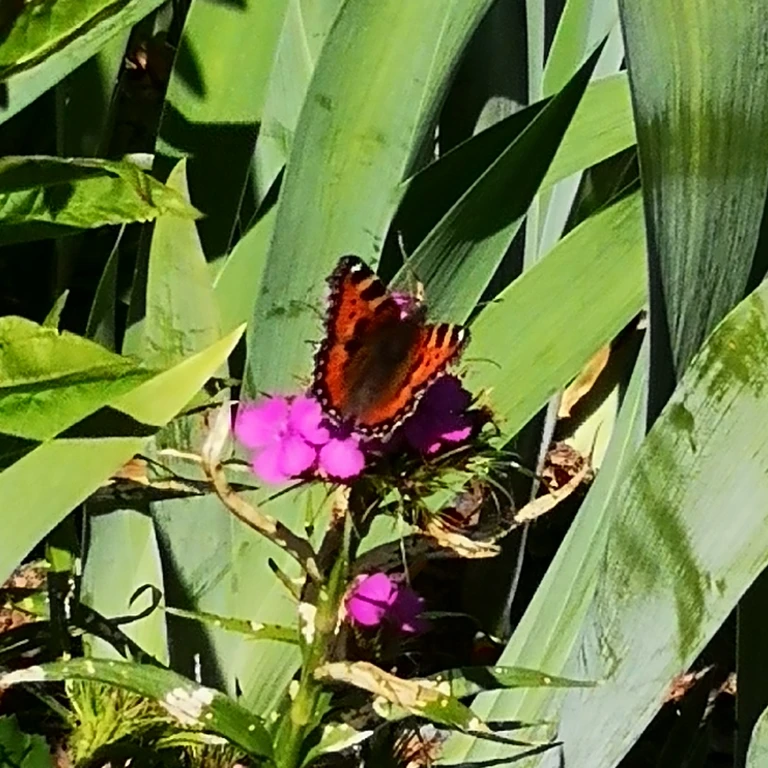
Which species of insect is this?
Aglais urticae
